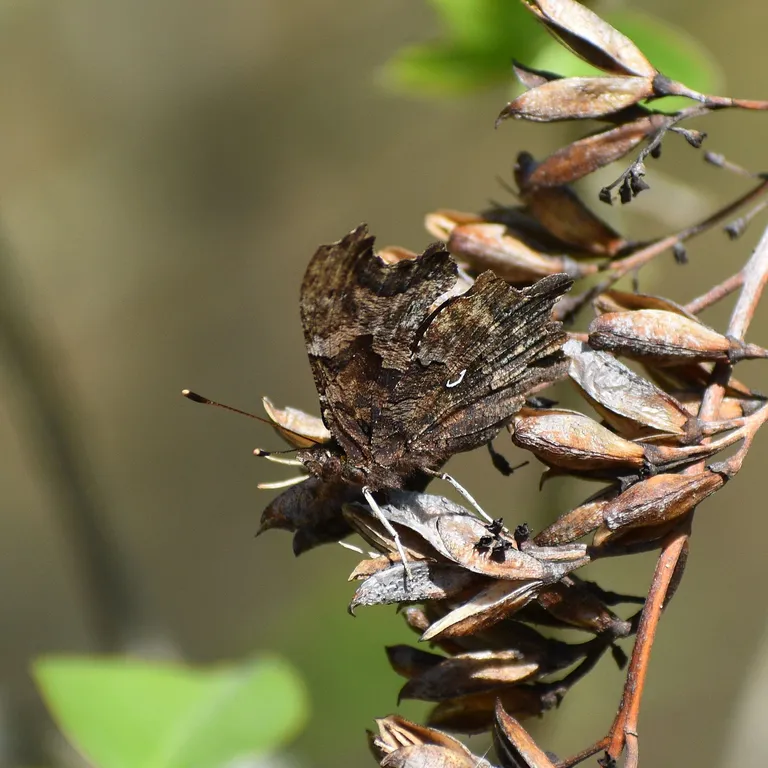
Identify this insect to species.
Polygonia c-album
